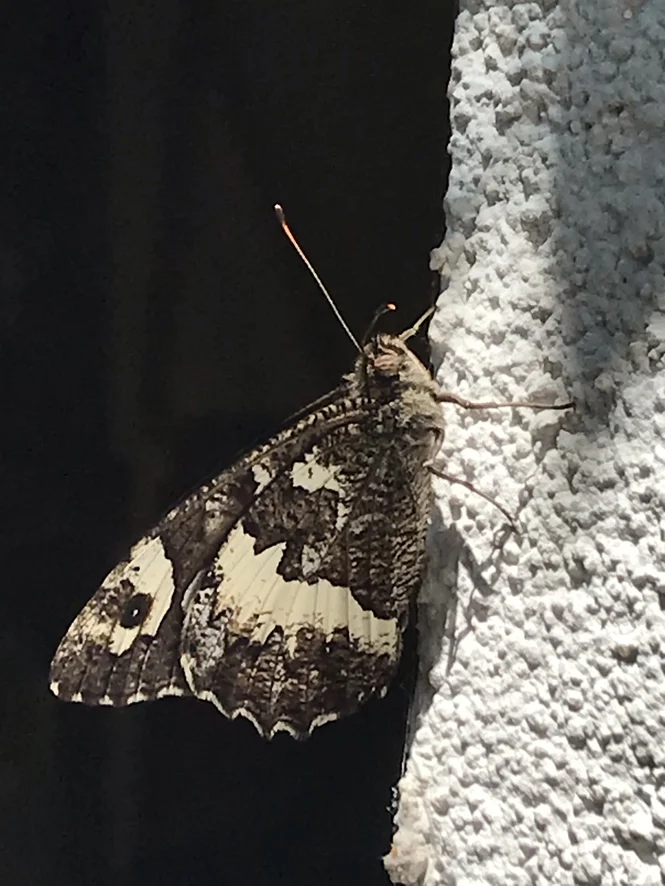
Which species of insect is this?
Brintesia circe
